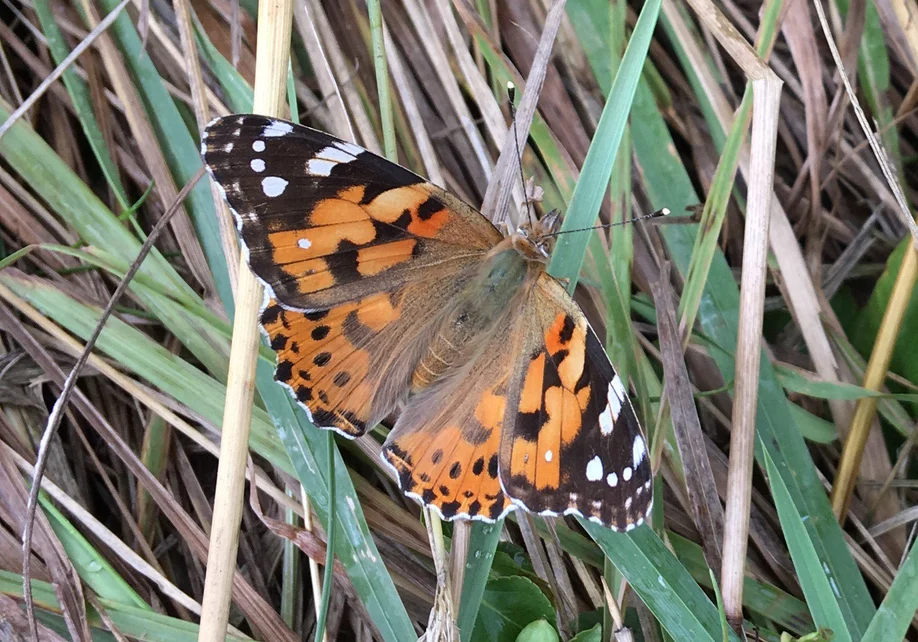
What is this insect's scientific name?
Vanessa cardui
